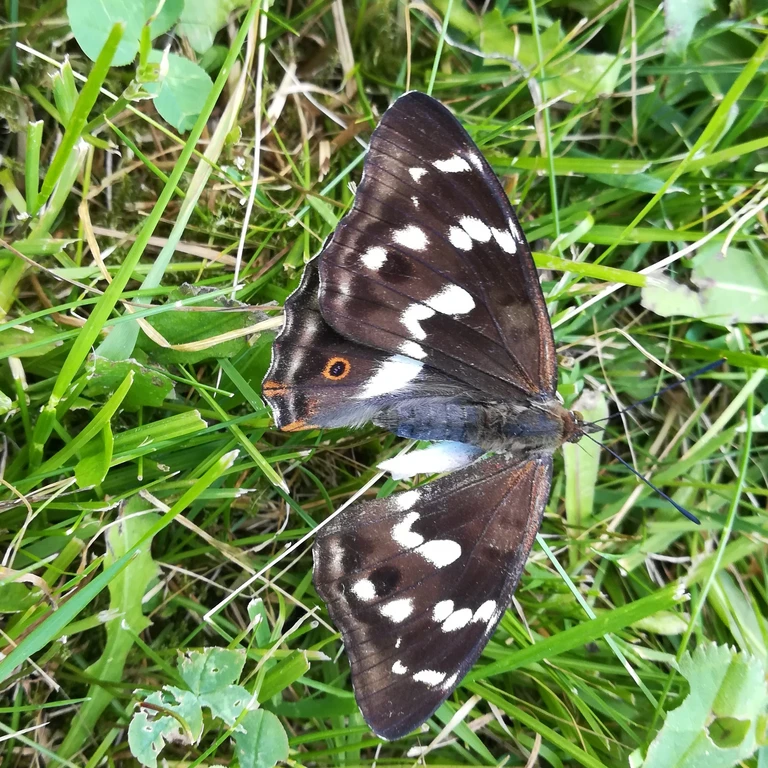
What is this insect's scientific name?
Apatura iris
